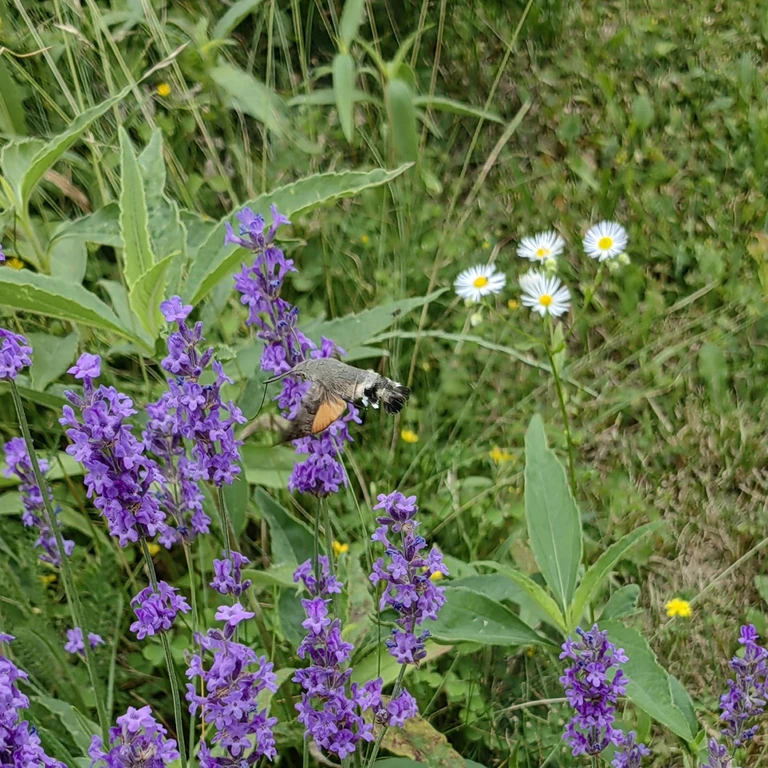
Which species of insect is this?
Macroglossum stellatarum
